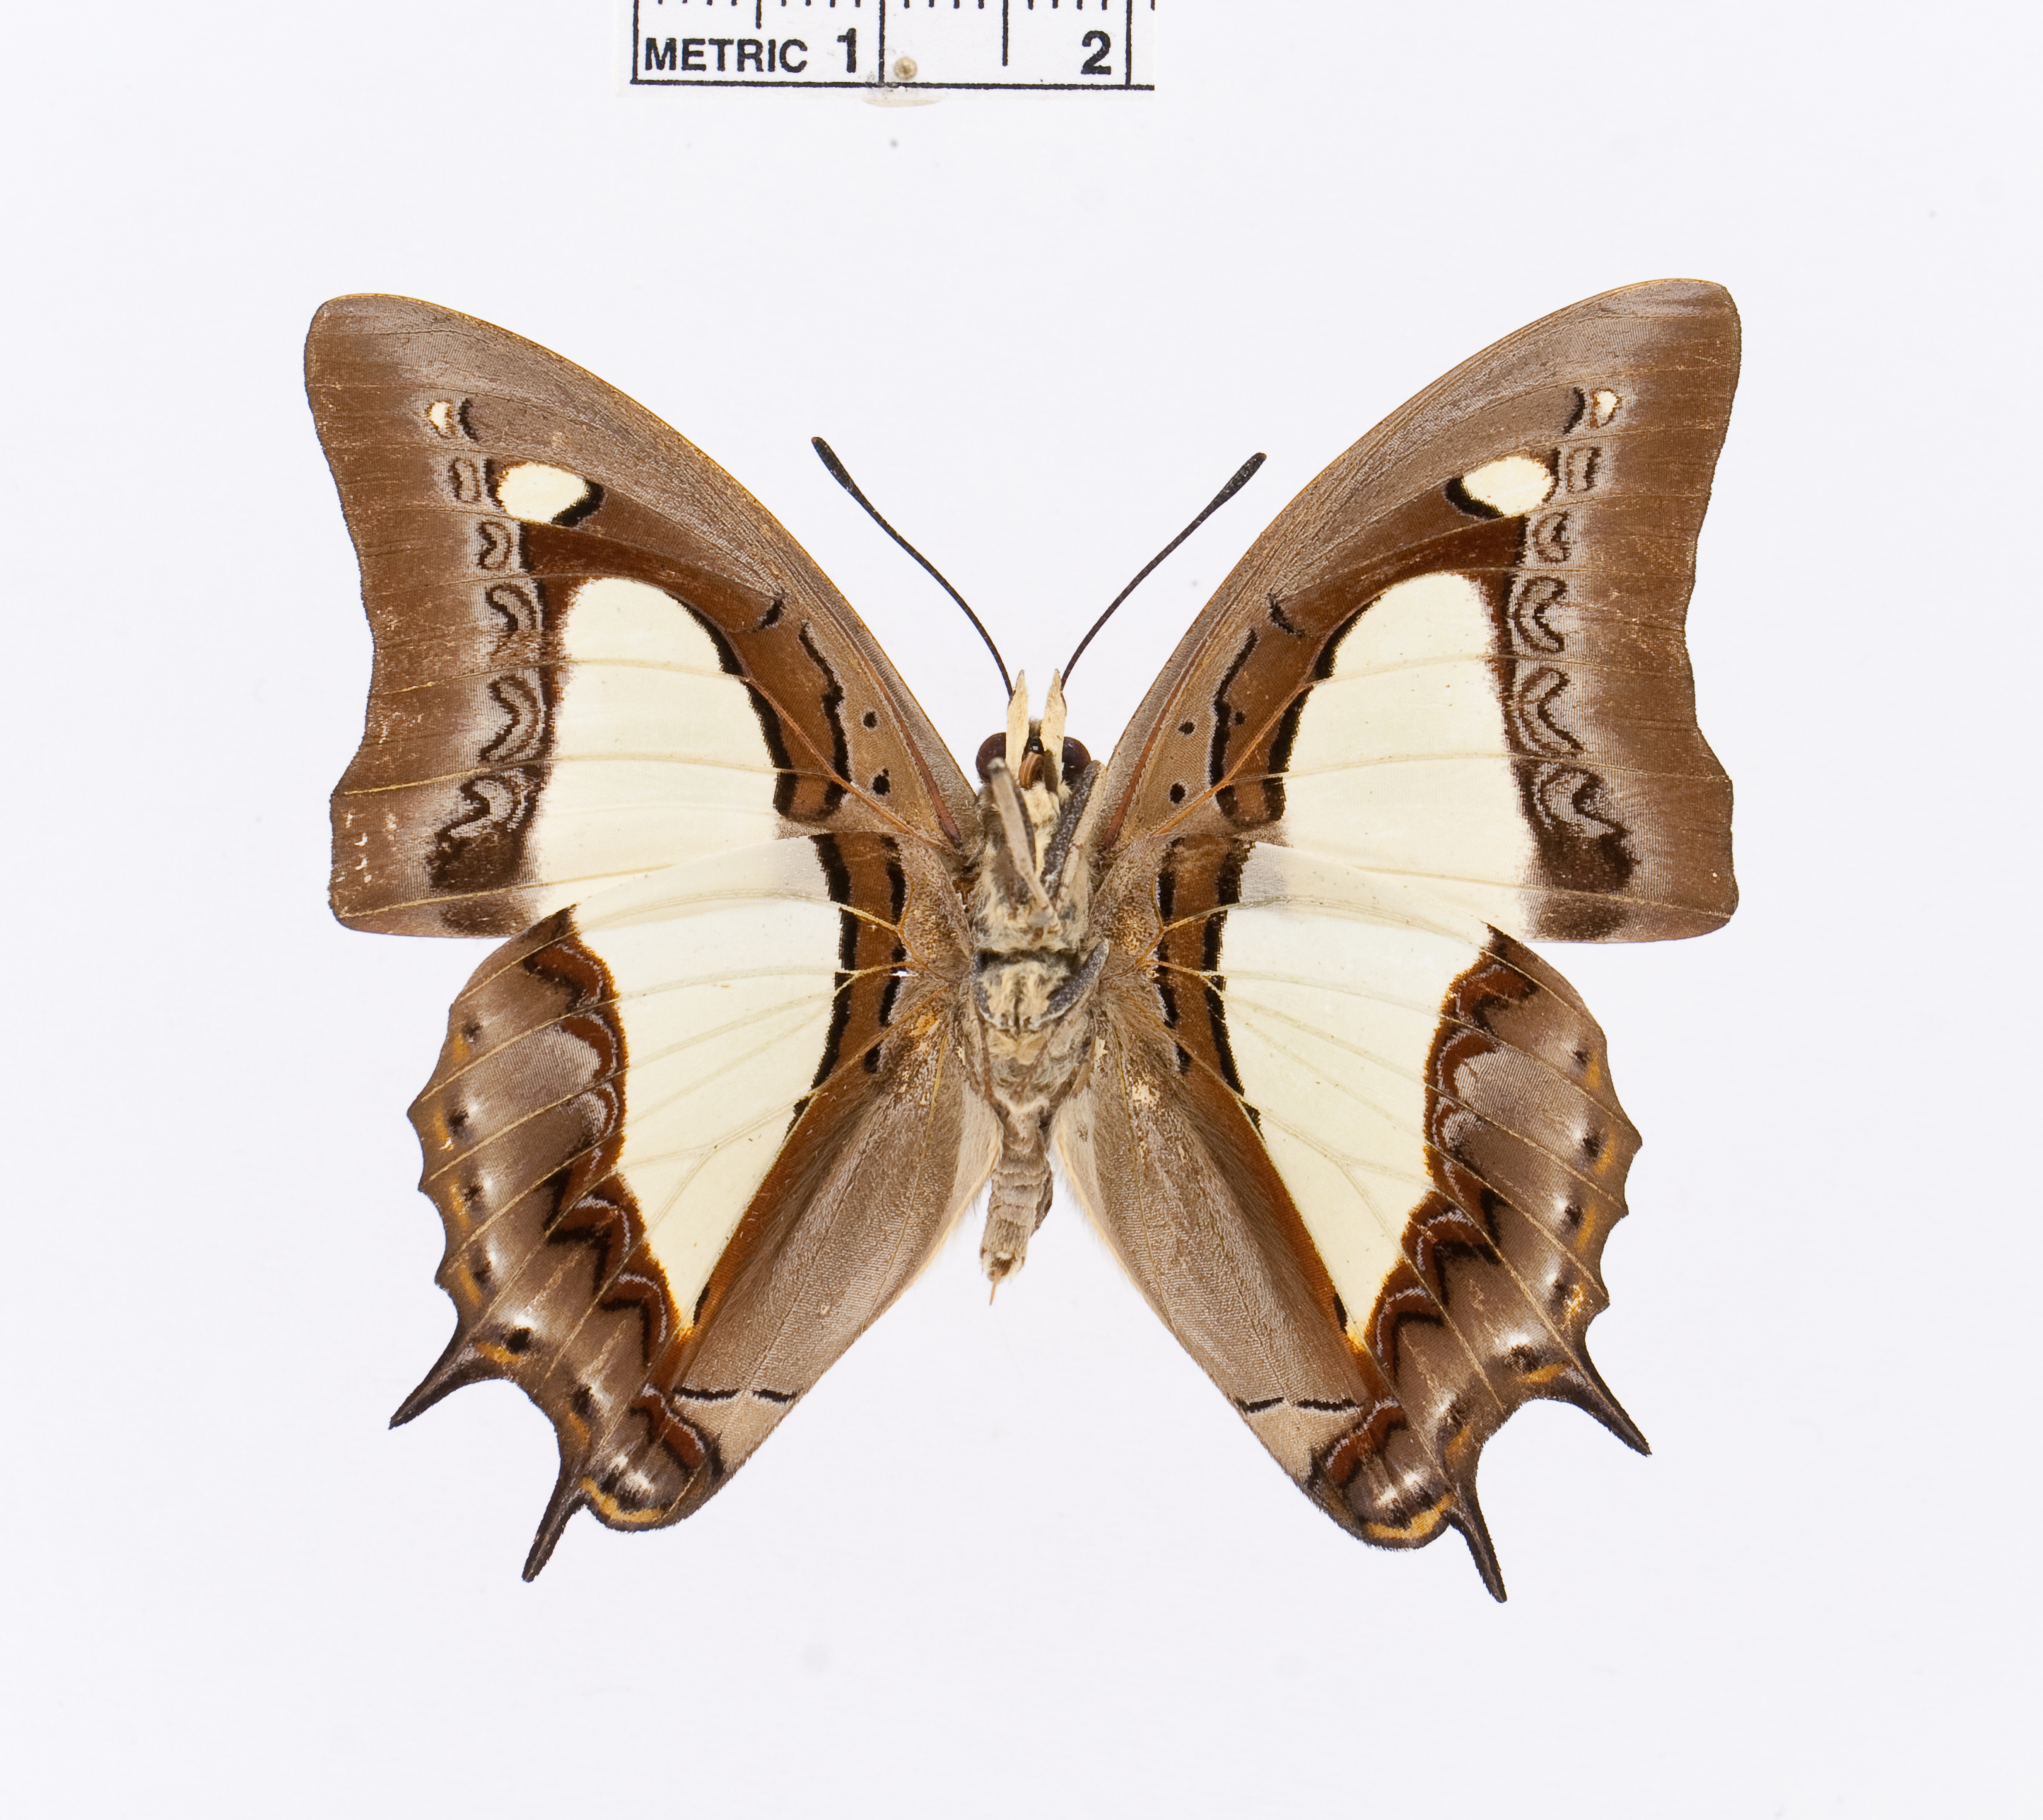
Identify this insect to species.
Polyura athamas
